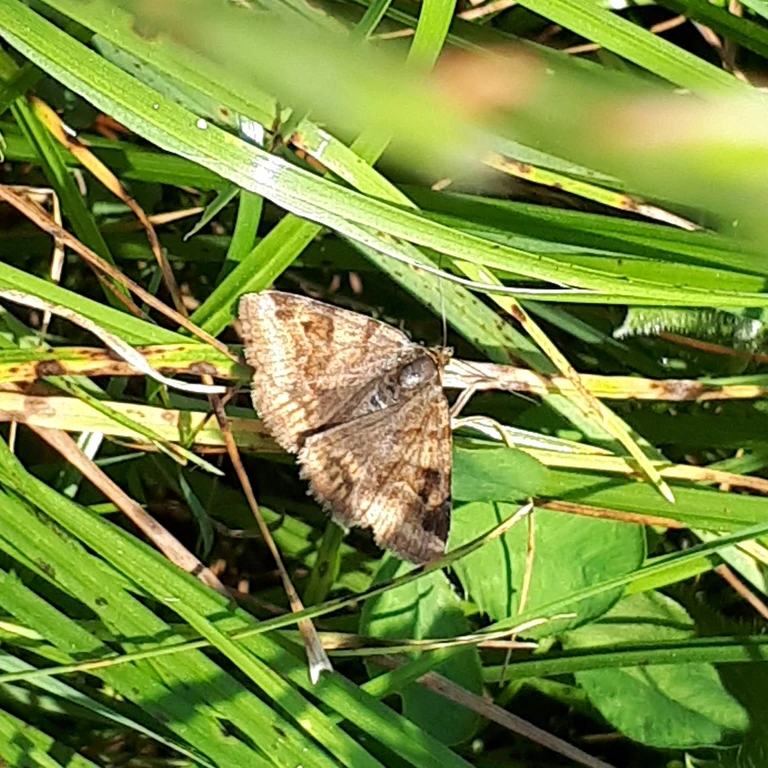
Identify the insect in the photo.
Euclidia glyphica
